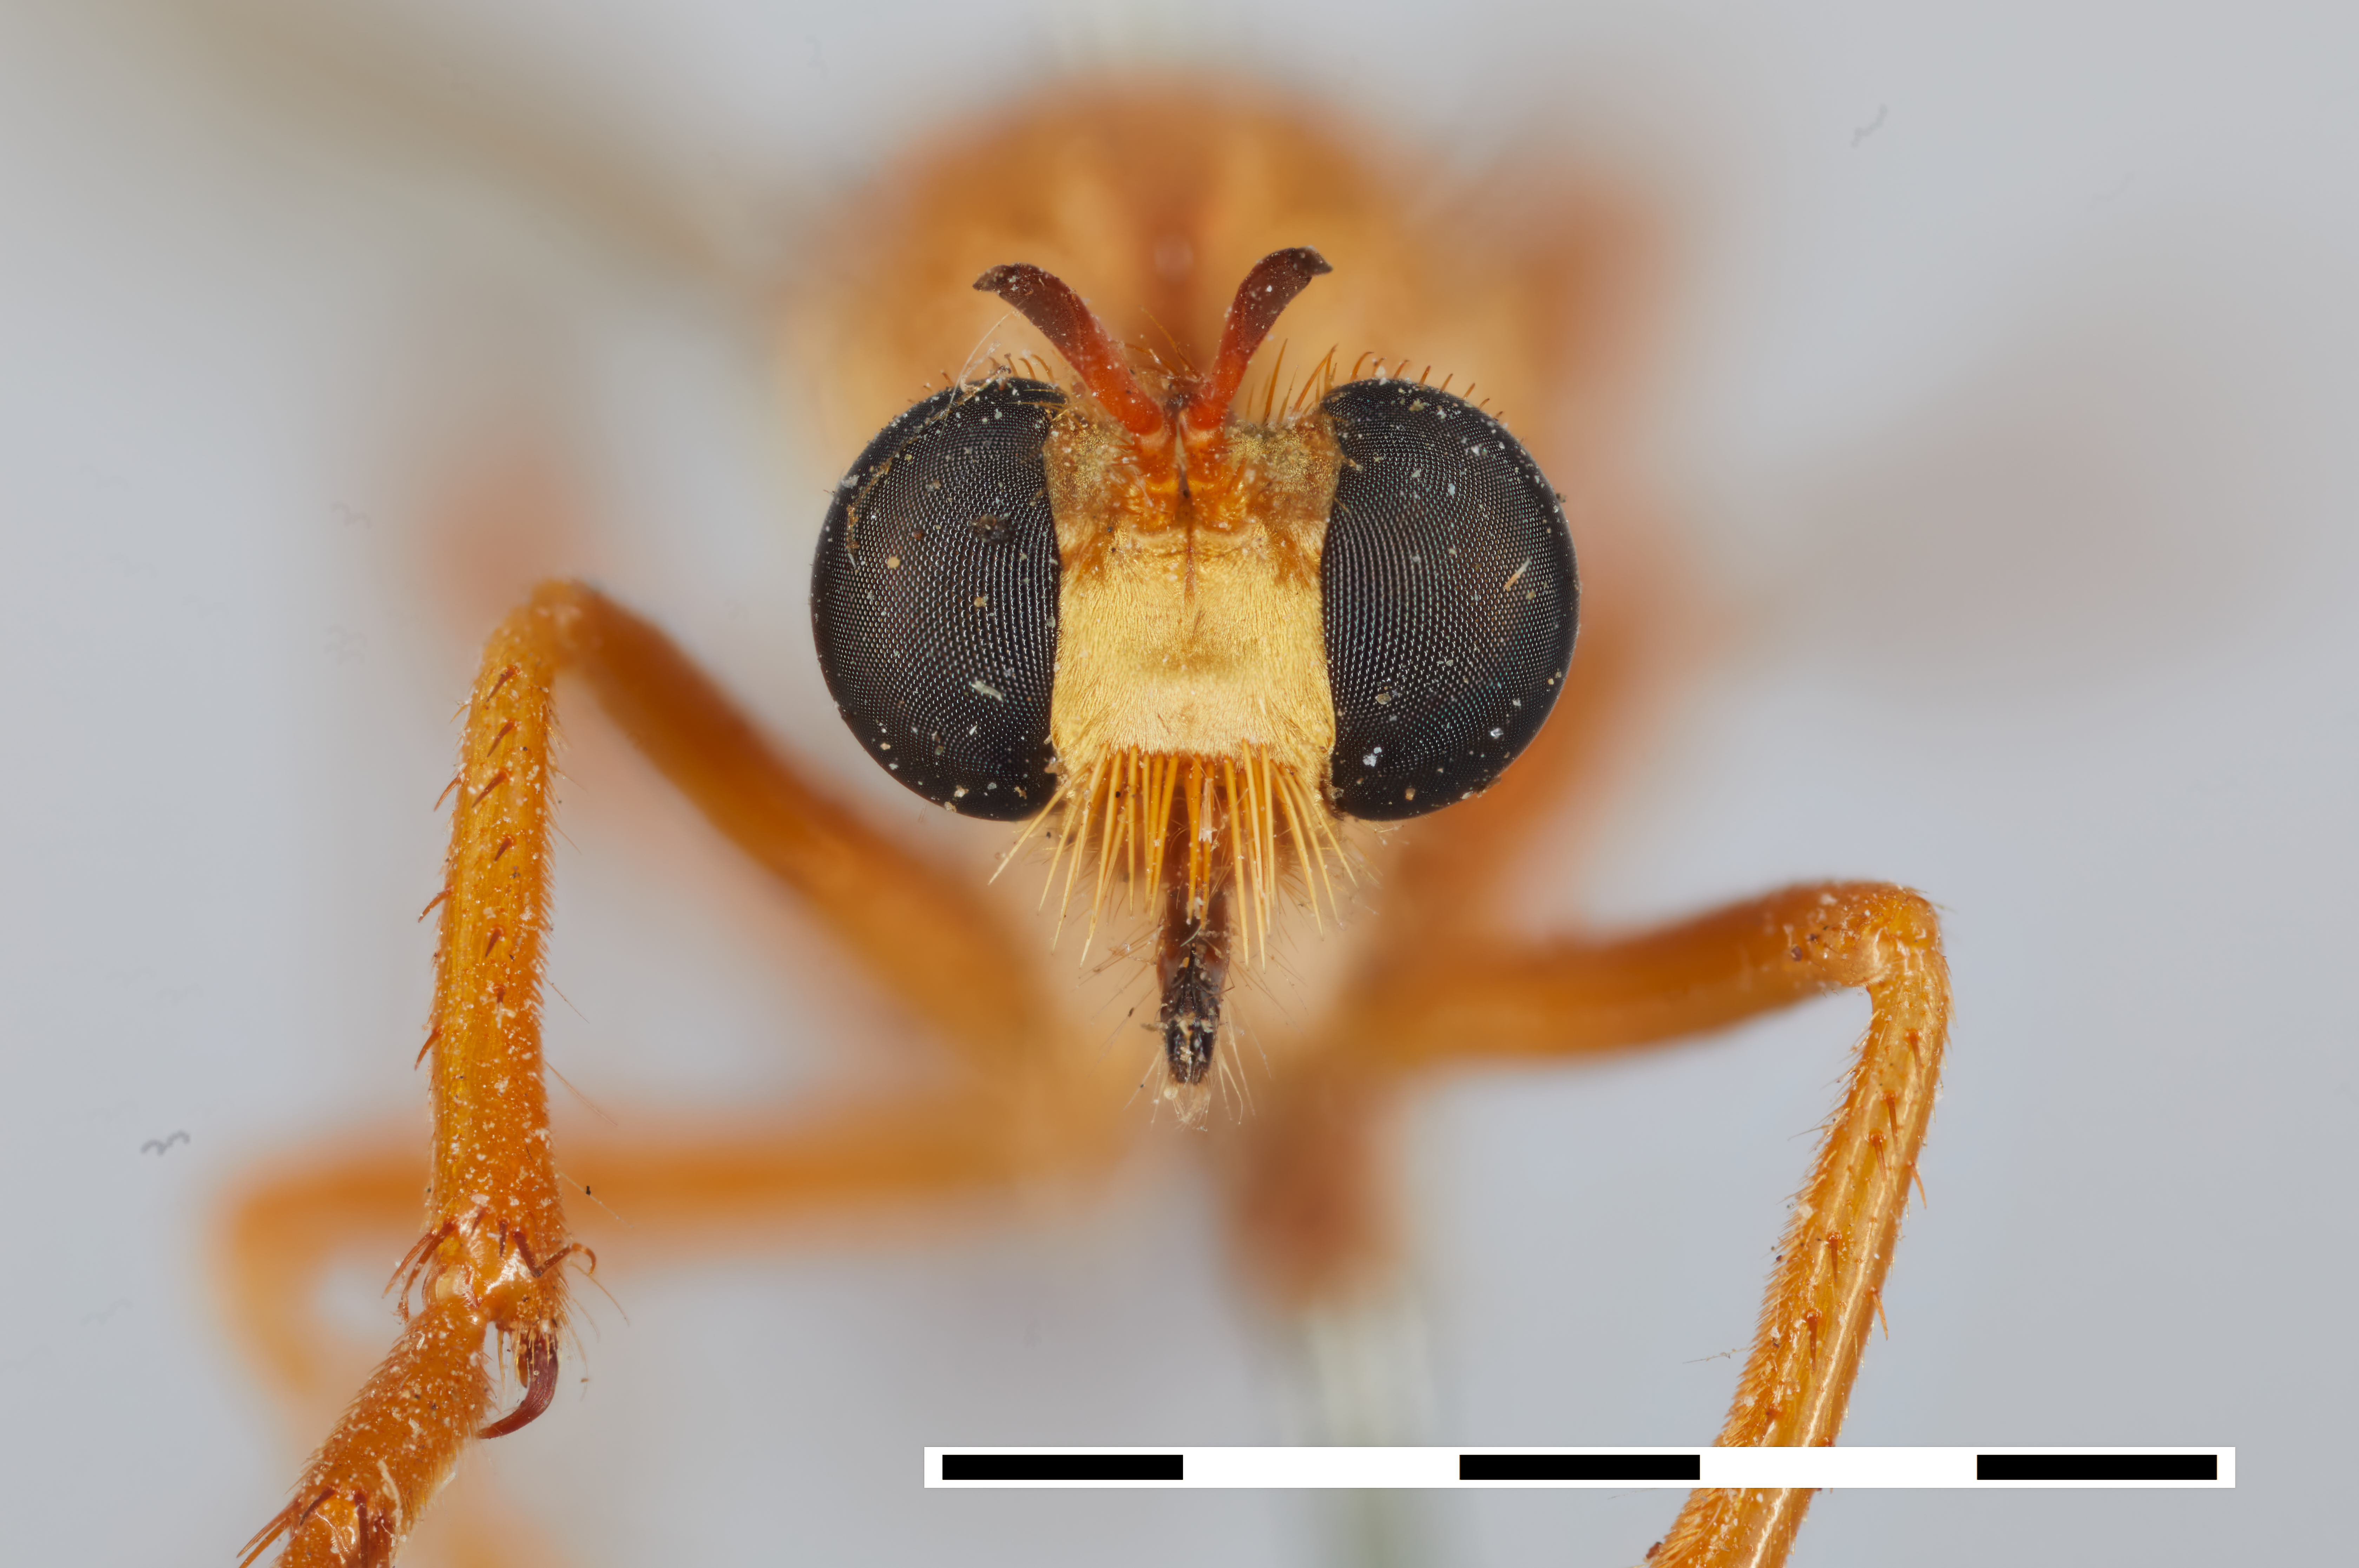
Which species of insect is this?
Saropogon luteus
